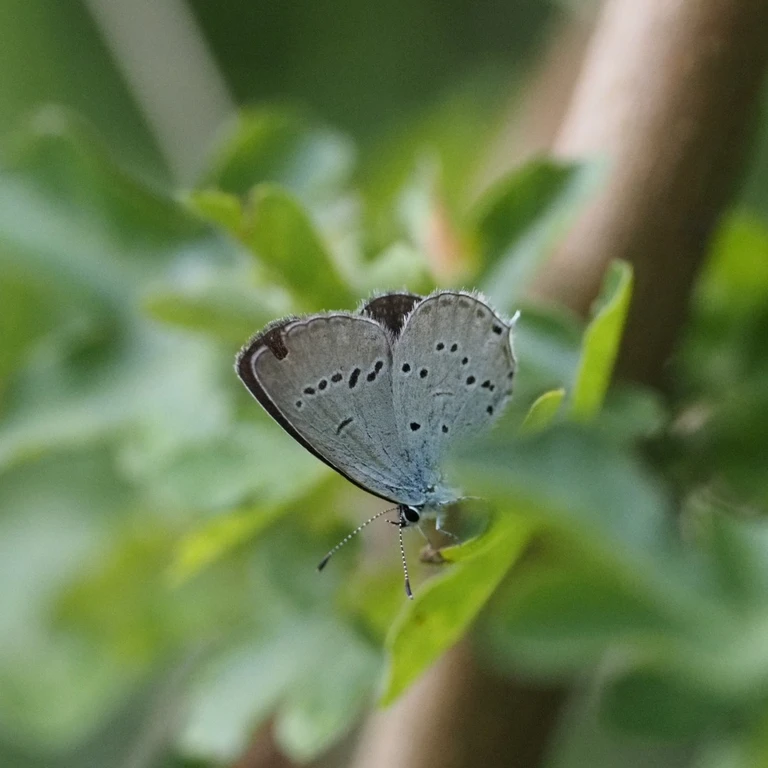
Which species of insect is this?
Cupido decolorata (also Elkalyce decolorata)
